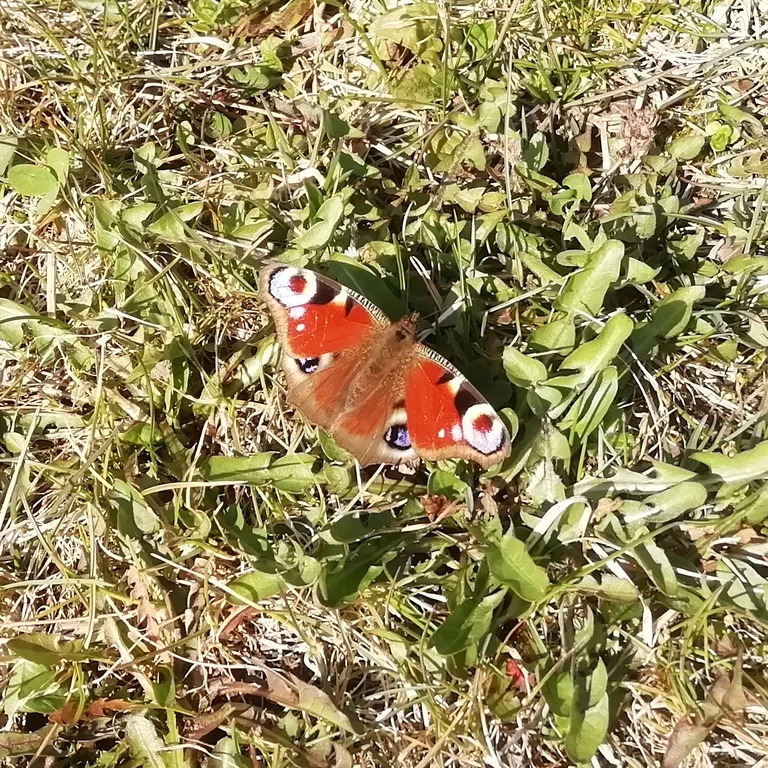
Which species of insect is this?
Aglais io
